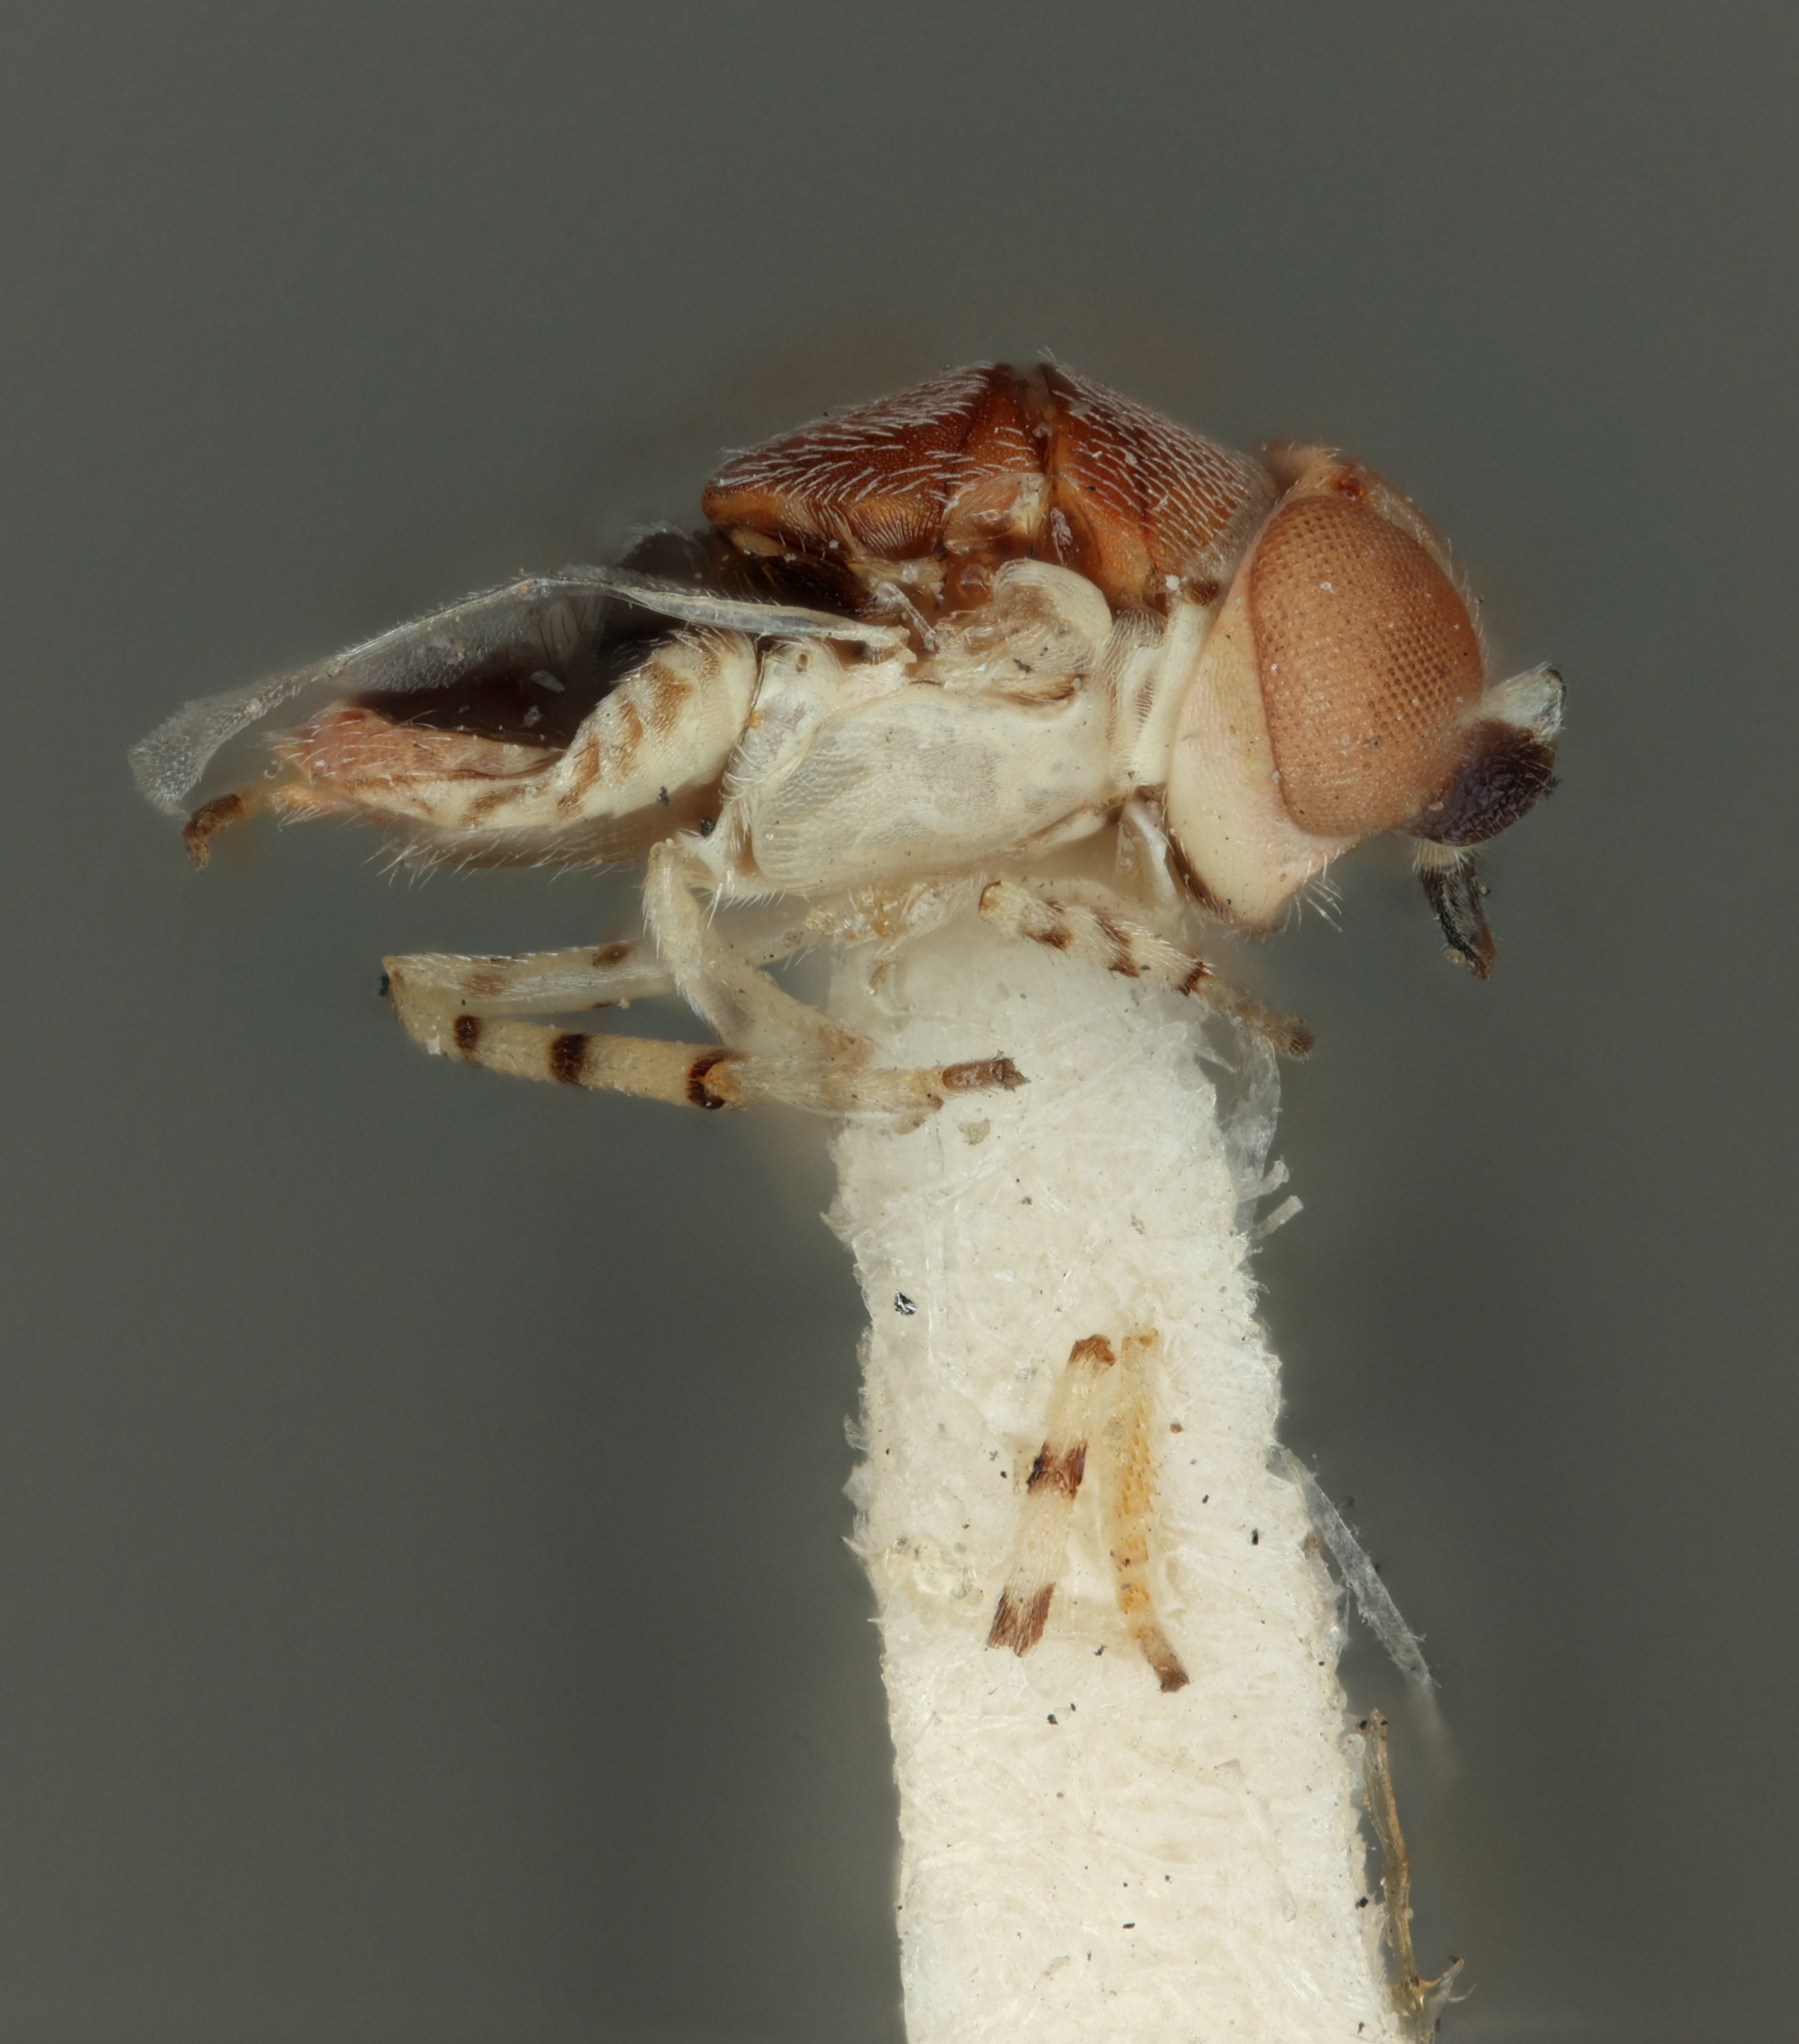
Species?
Aphycus schwarzi
